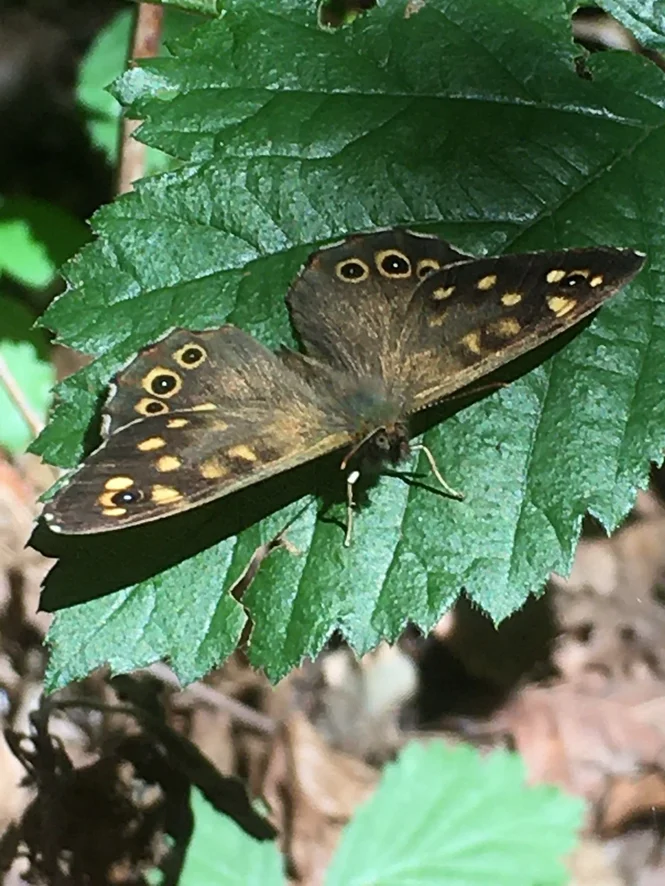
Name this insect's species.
Pararge aegeria
